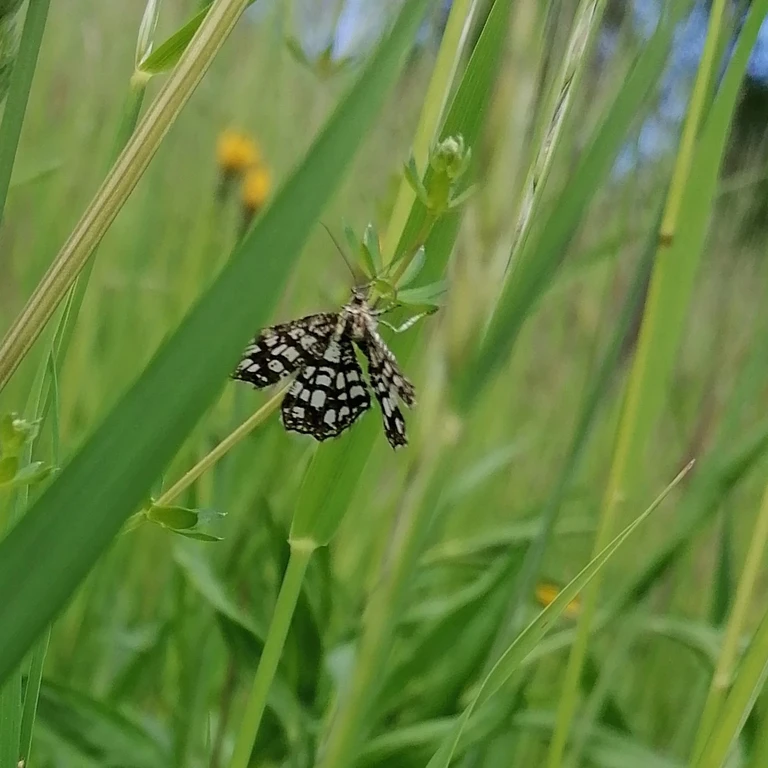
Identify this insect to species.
Chiasmia clathrata
